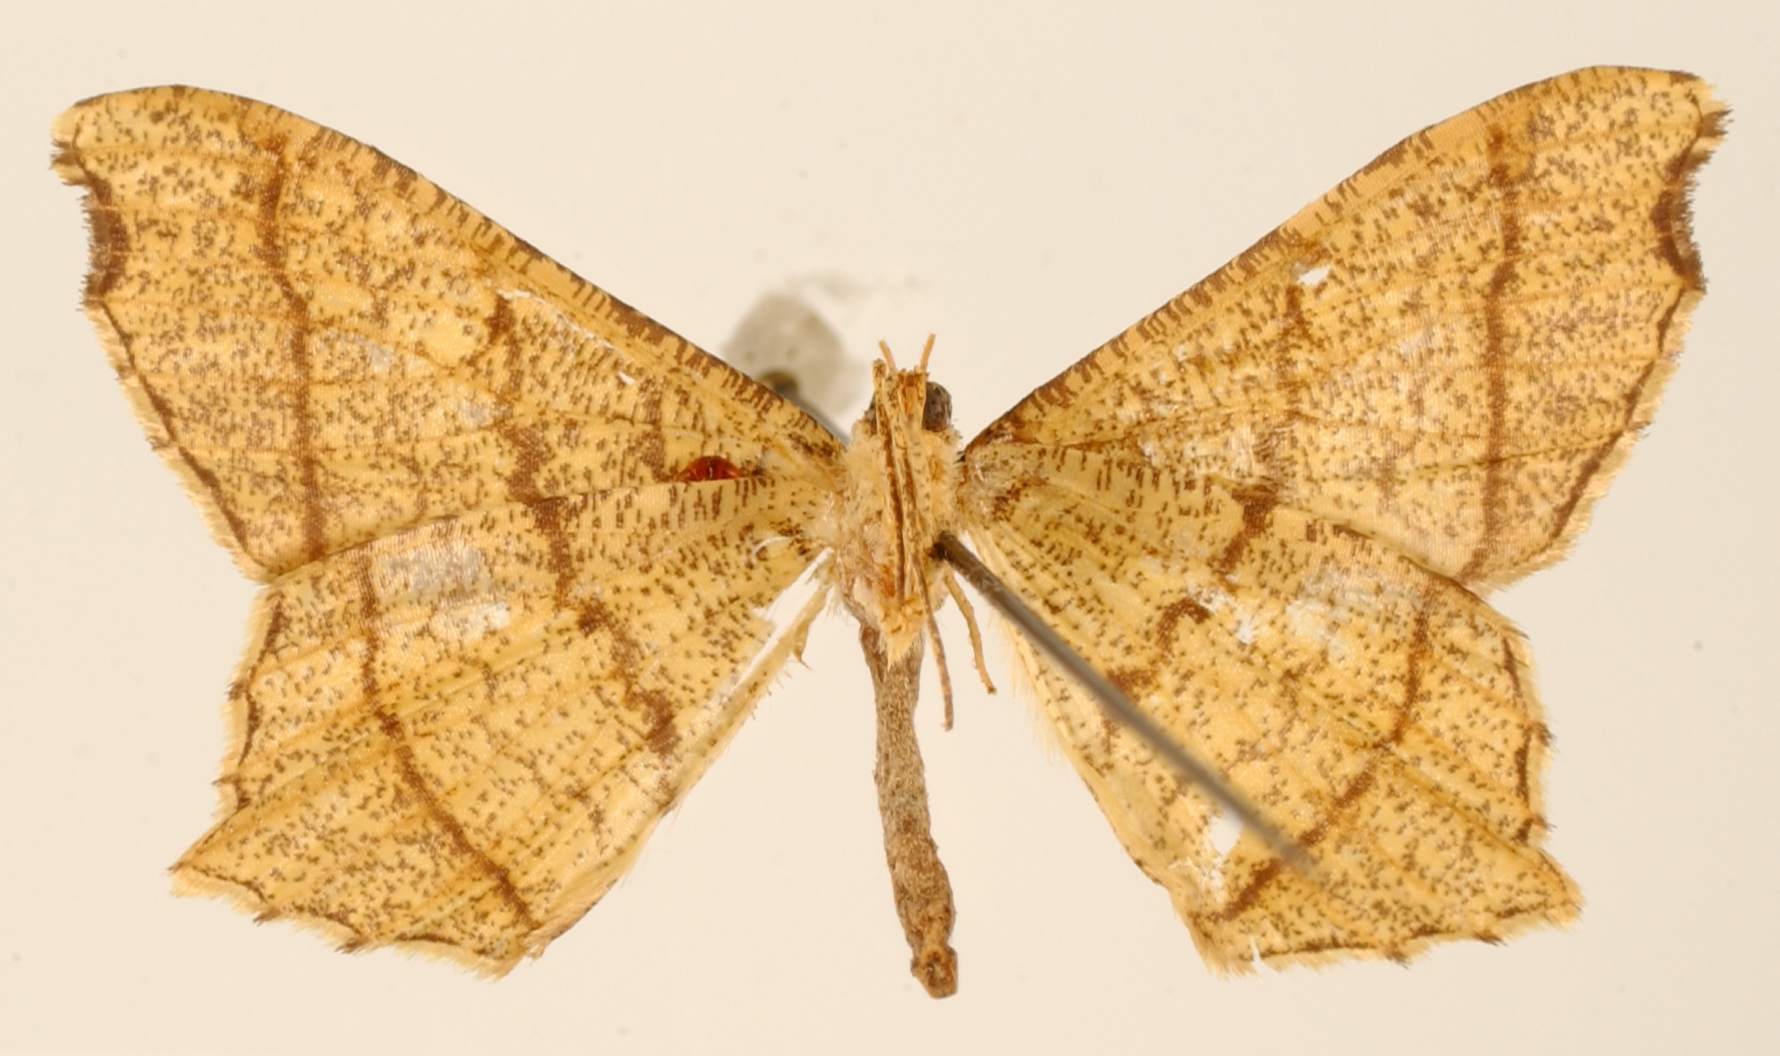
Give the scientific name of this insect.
Semiothisa subcelata
